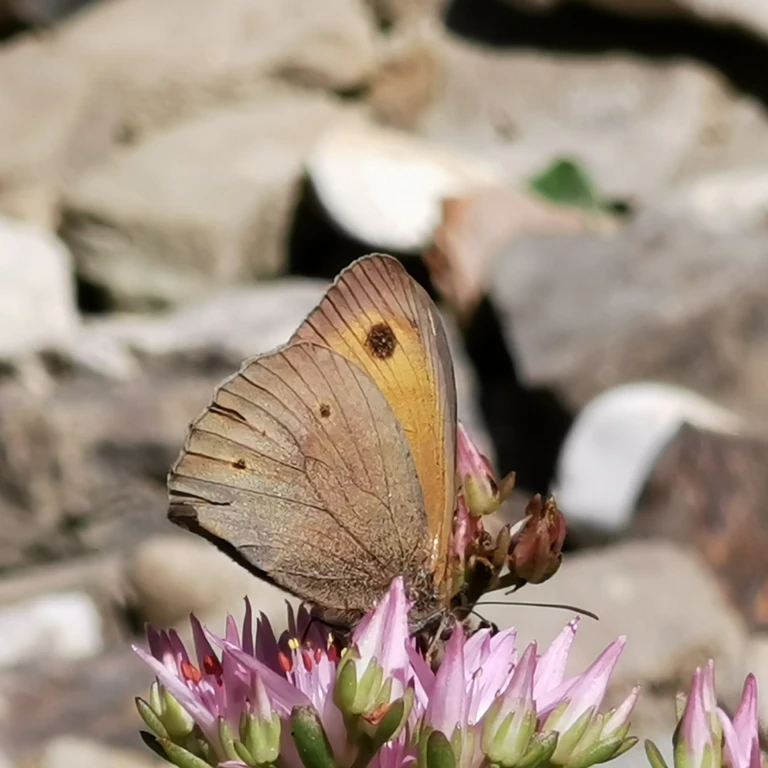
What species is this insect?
Maniola jurtina
